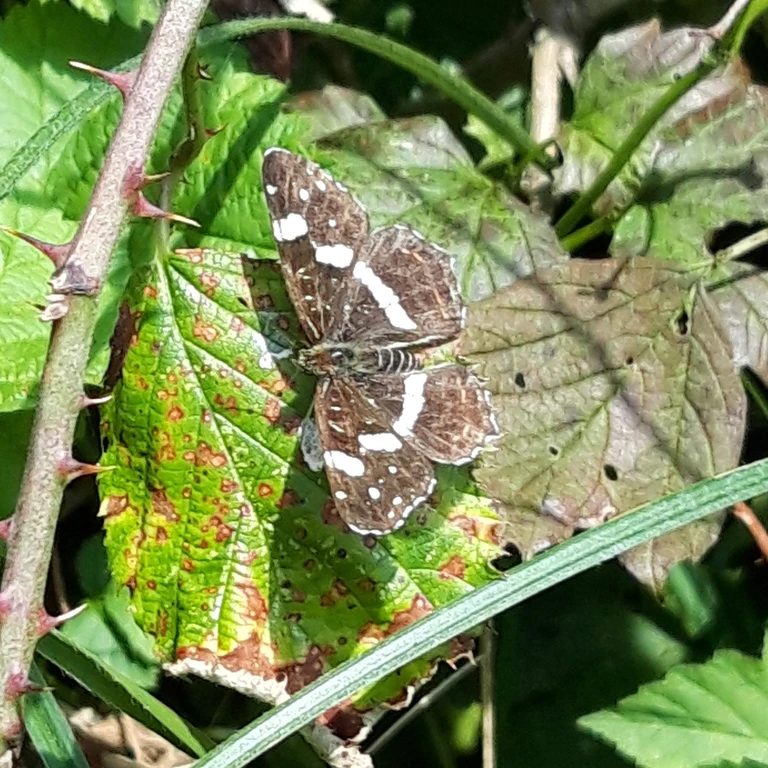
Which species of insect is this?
Araschnia levana
